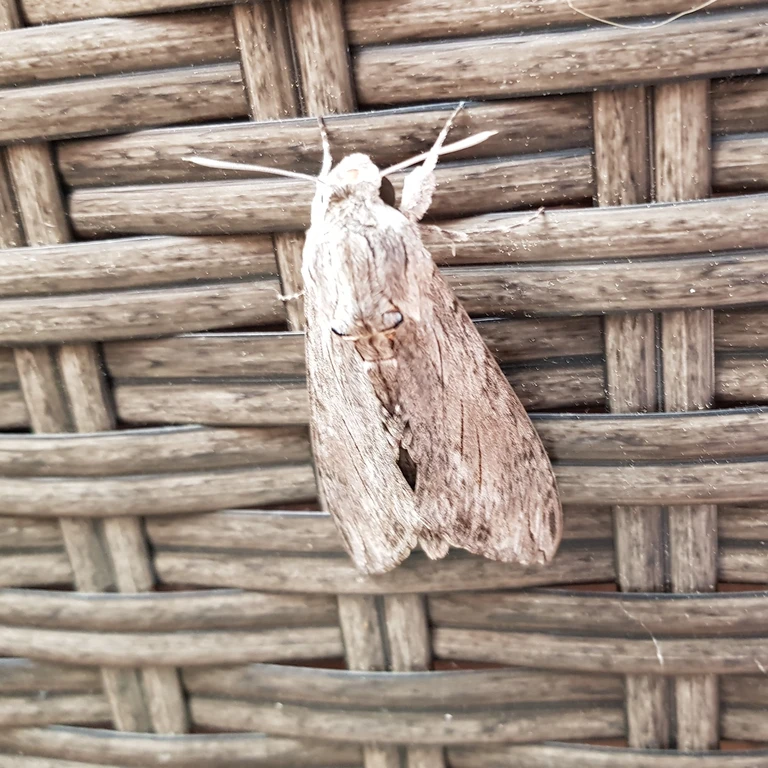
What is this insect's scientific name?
Agrius convolvuli
